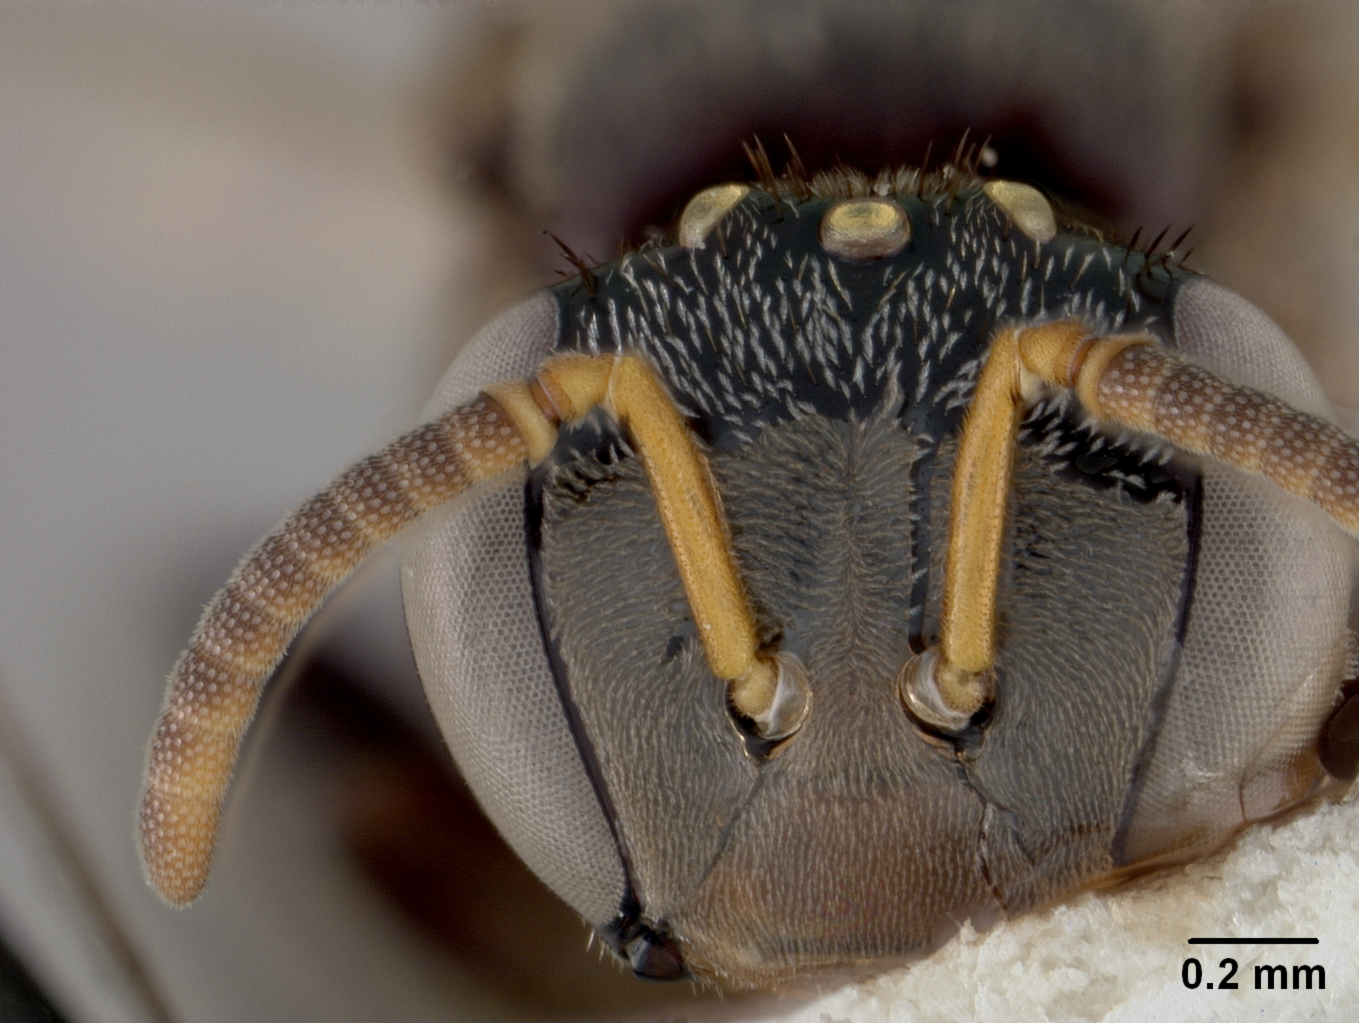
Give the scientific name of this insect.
Trigona wybenica
